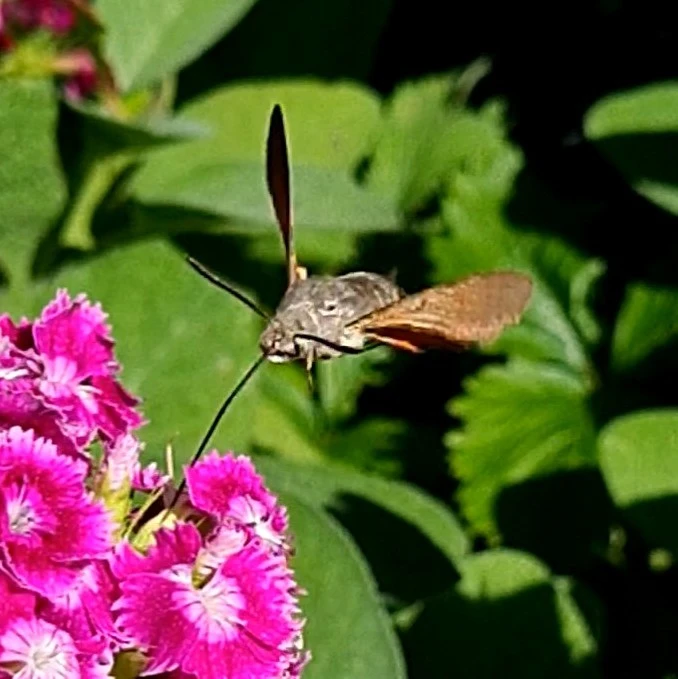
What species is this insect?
Macroglossum stellatarum
